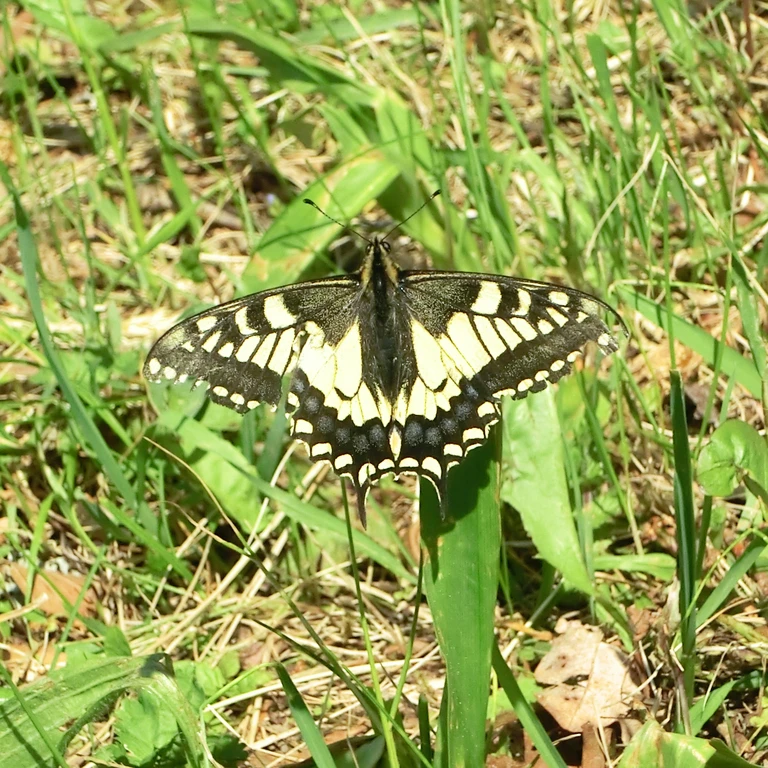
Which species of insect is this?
Papilio machaon
